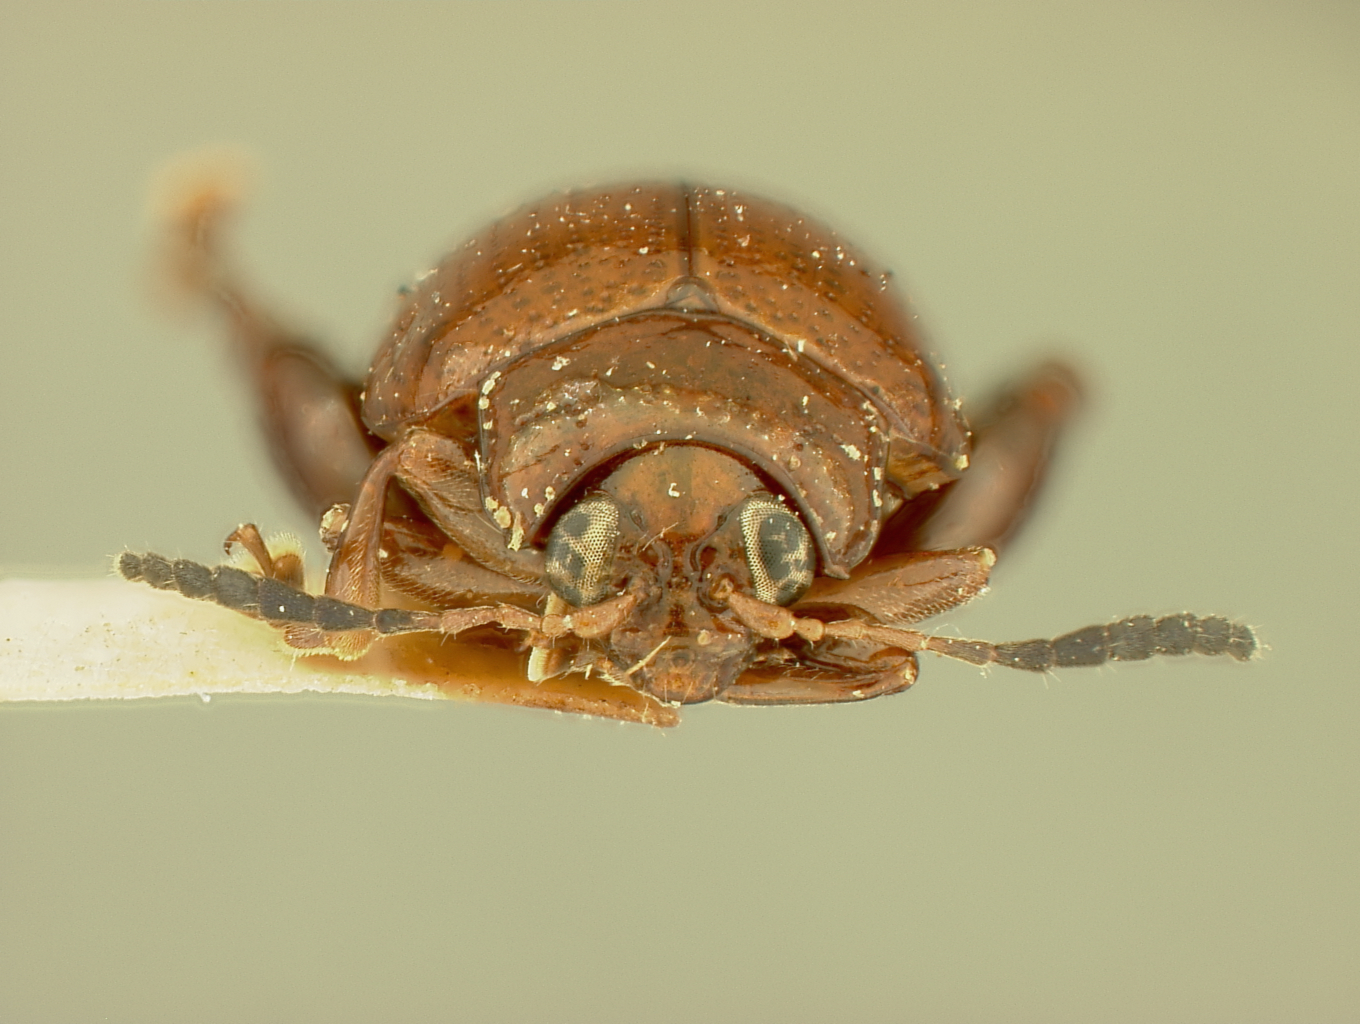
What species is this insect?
Parophrida violaceicornis
